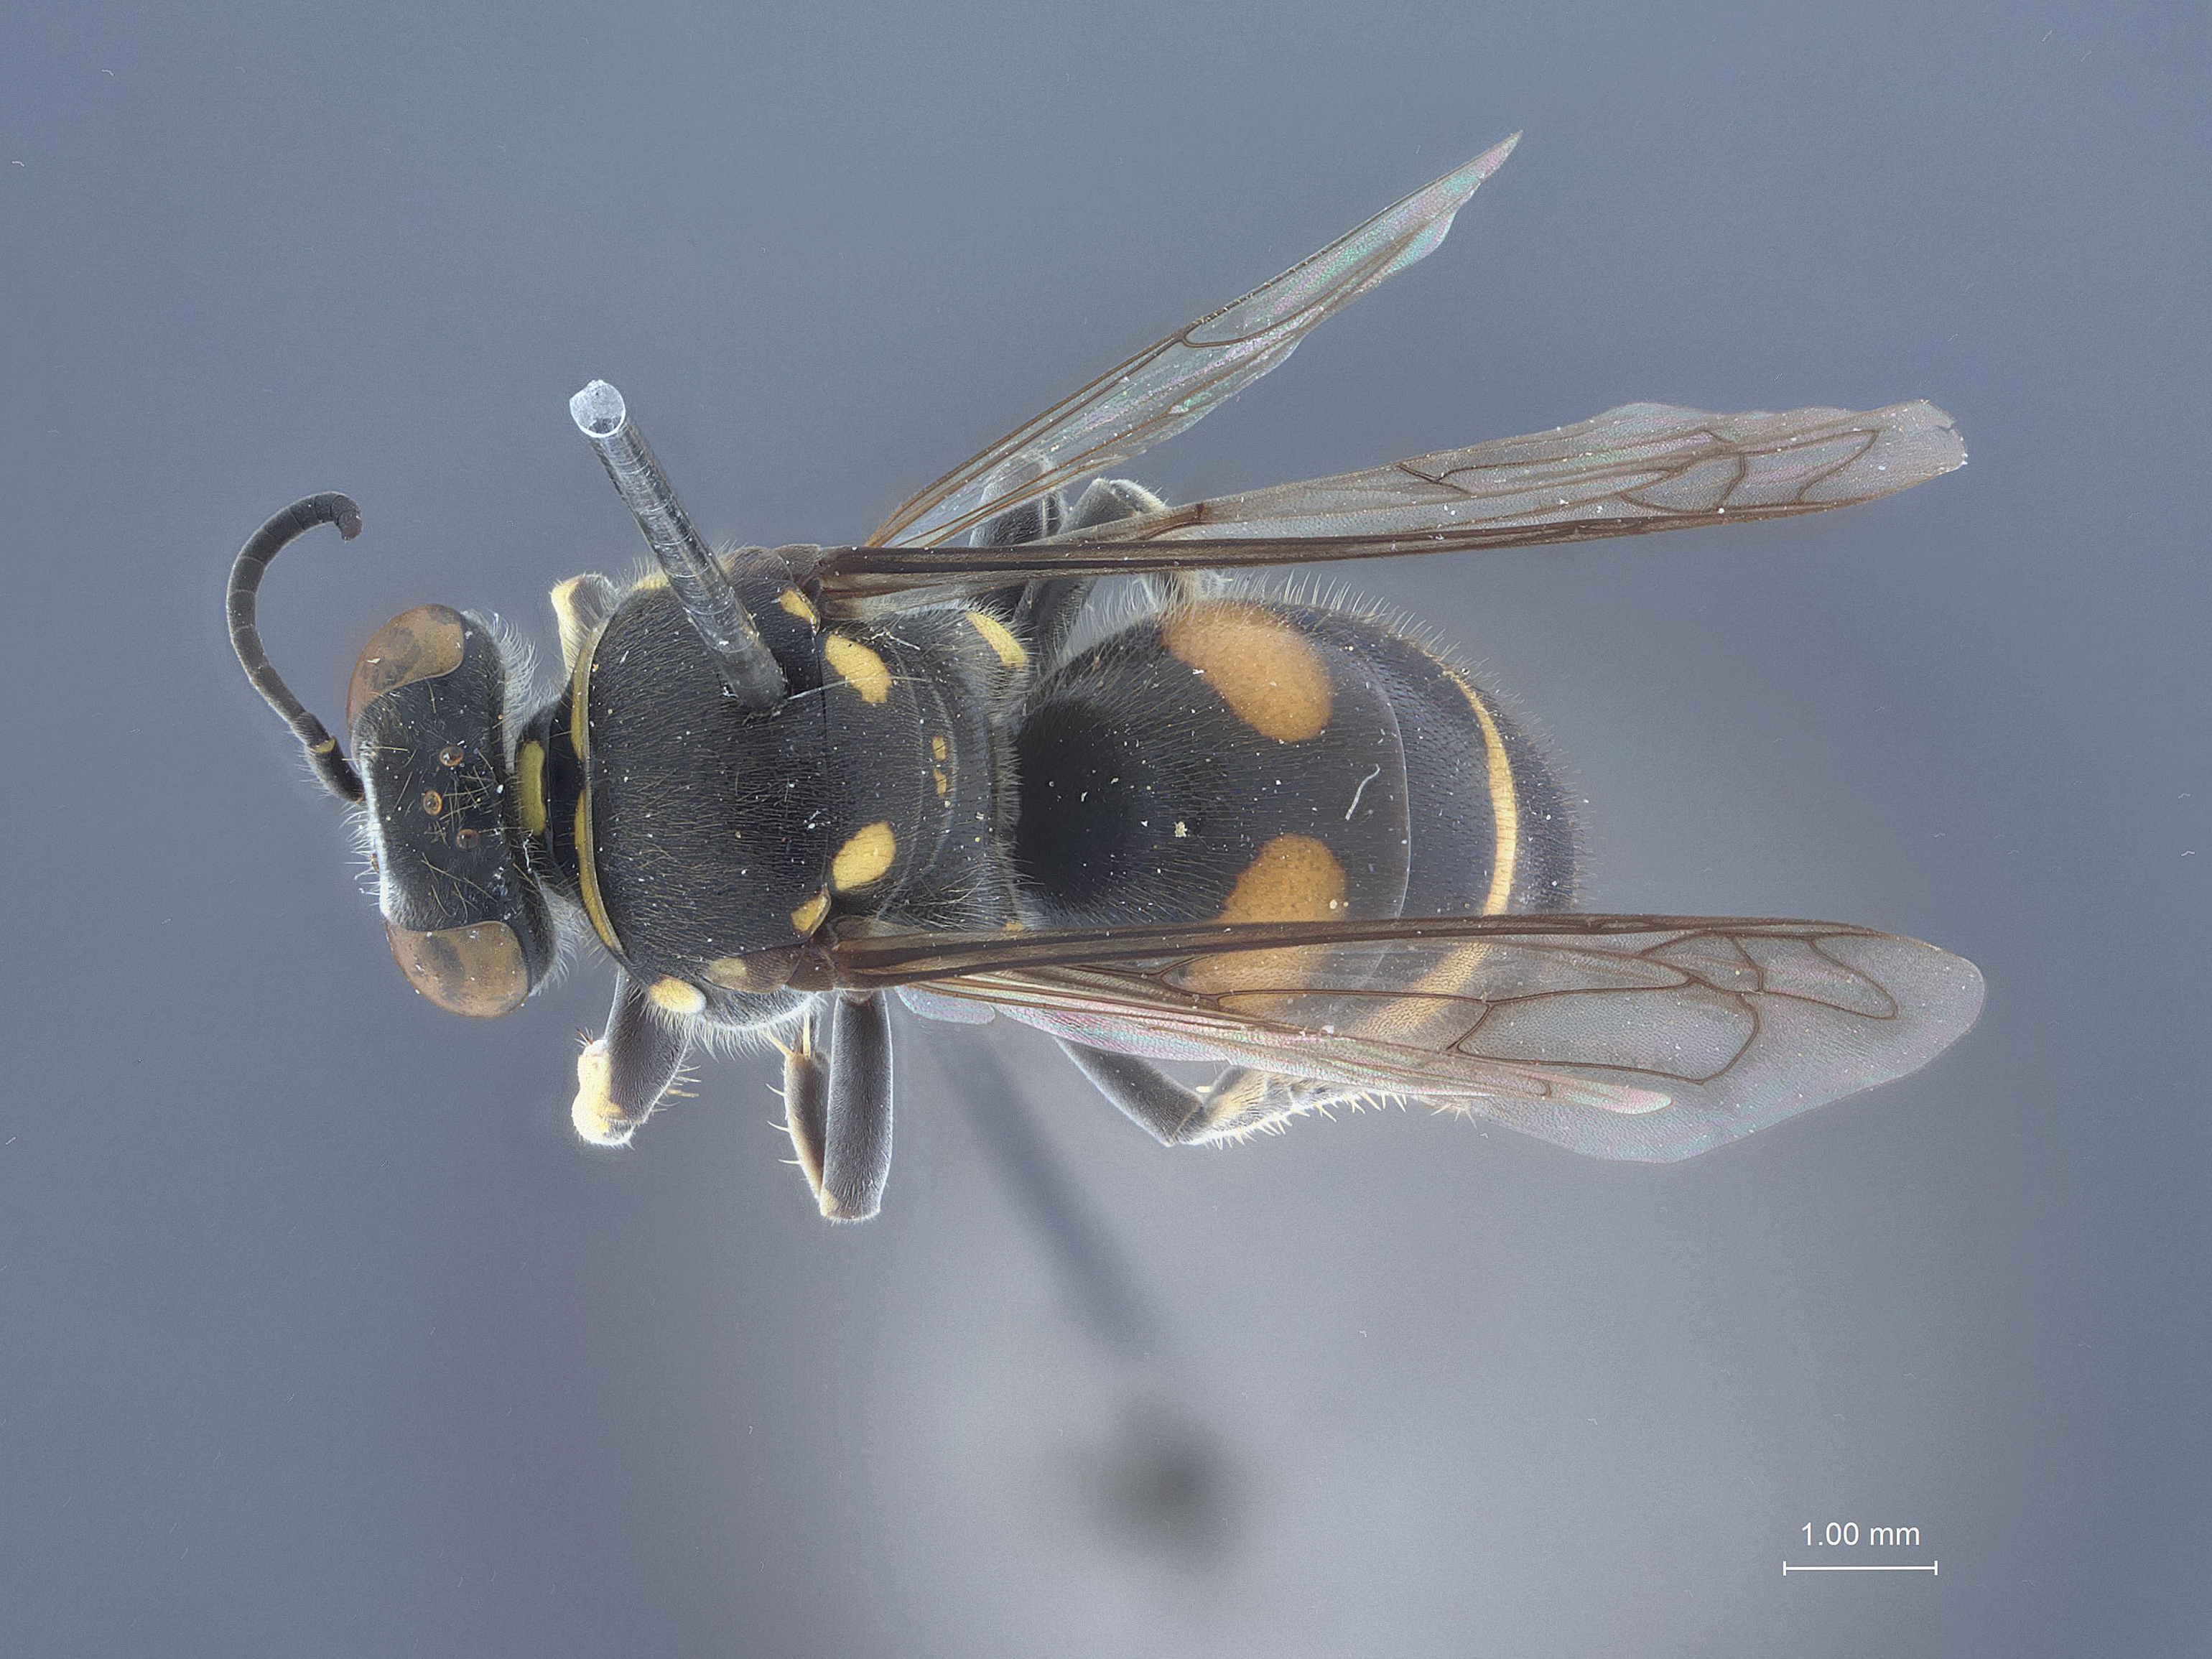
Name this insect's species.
Bembecinus penpuchiensis
